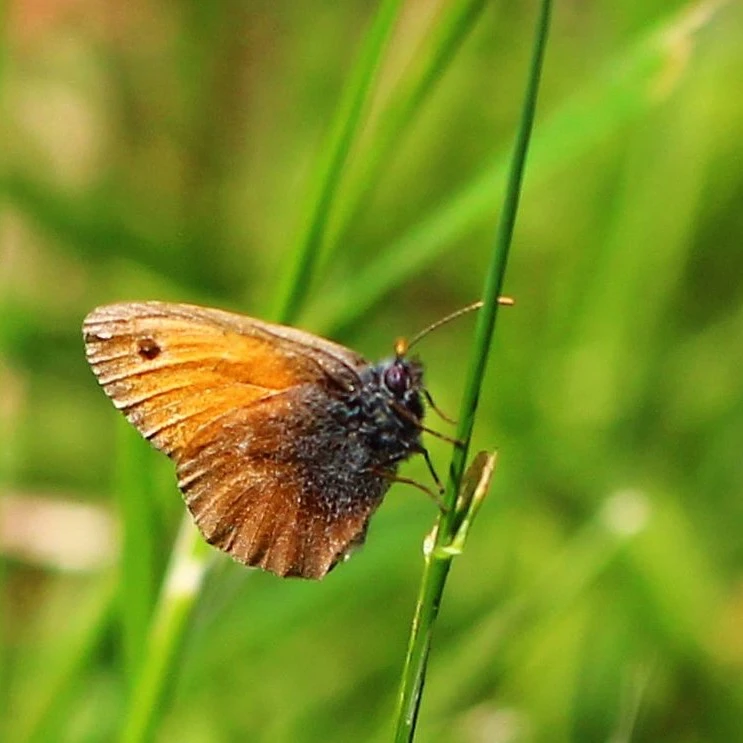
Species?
Coenonympha pamphilus
